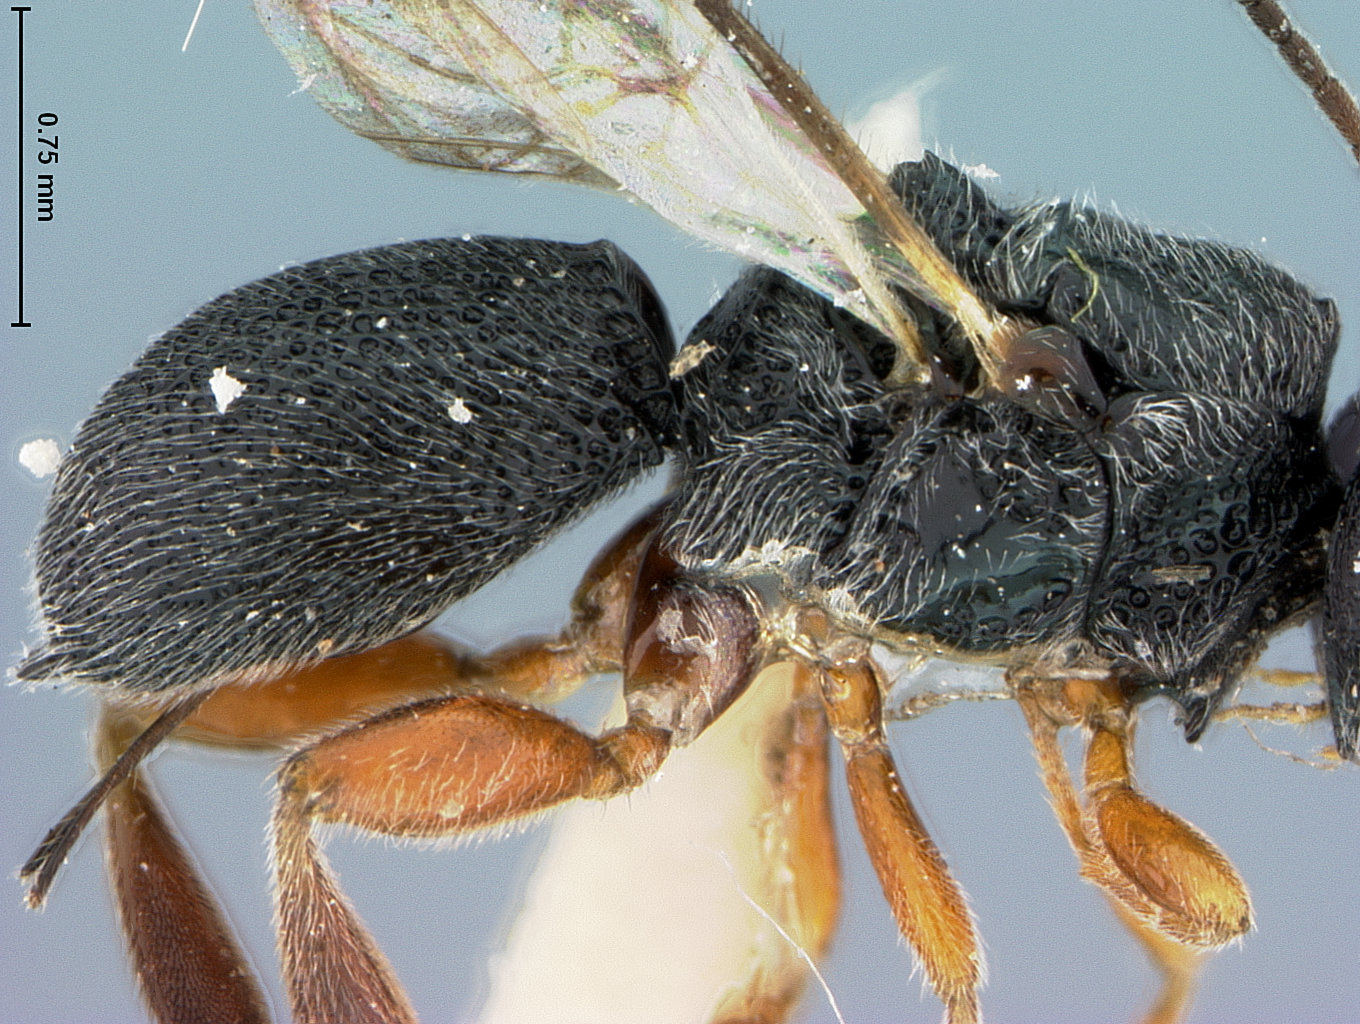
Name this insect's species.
Urosigalphus australis
